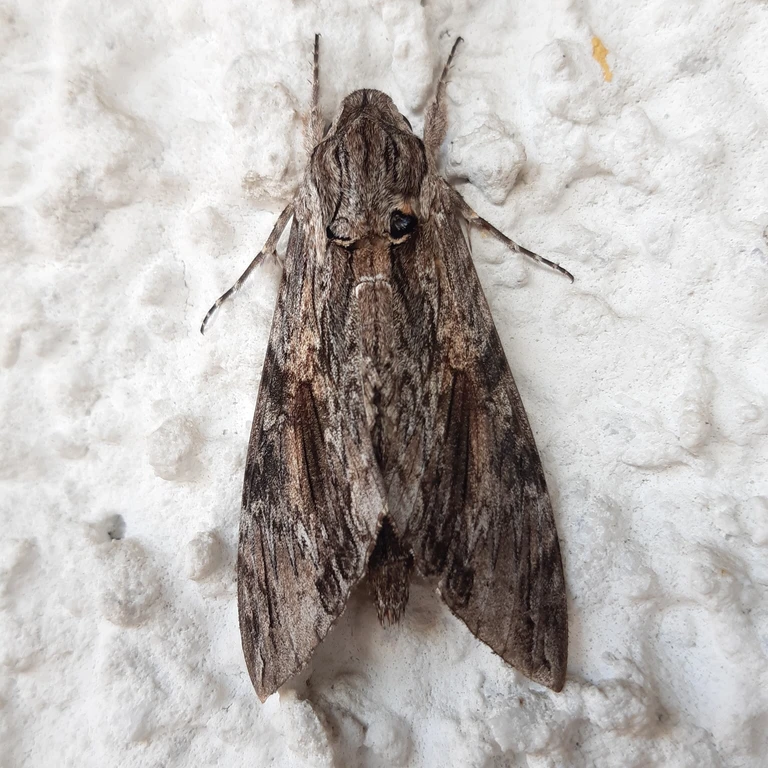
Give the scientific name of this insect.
Agrius convolvuli
